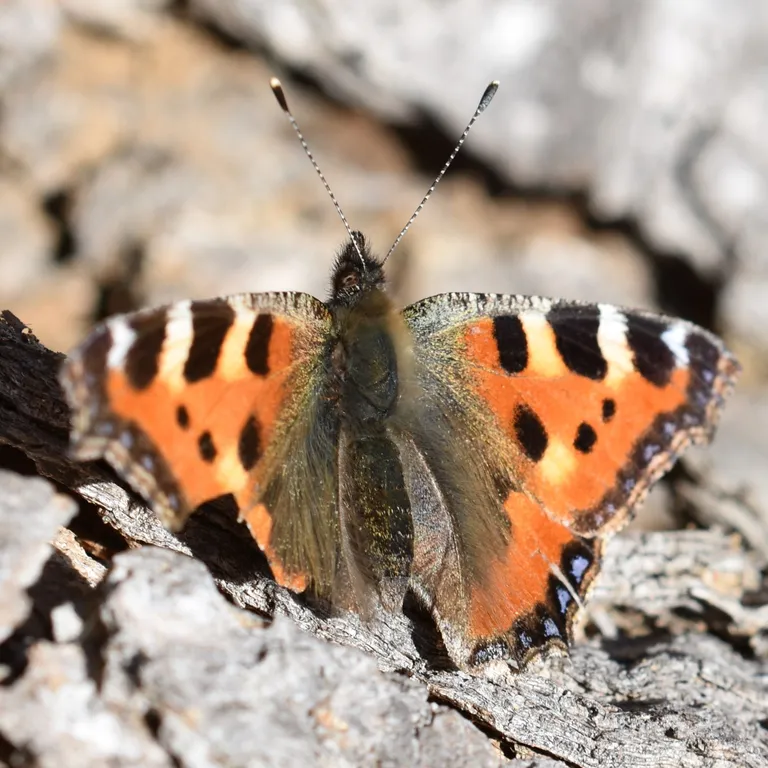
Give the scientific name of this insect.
Aglais urticae
